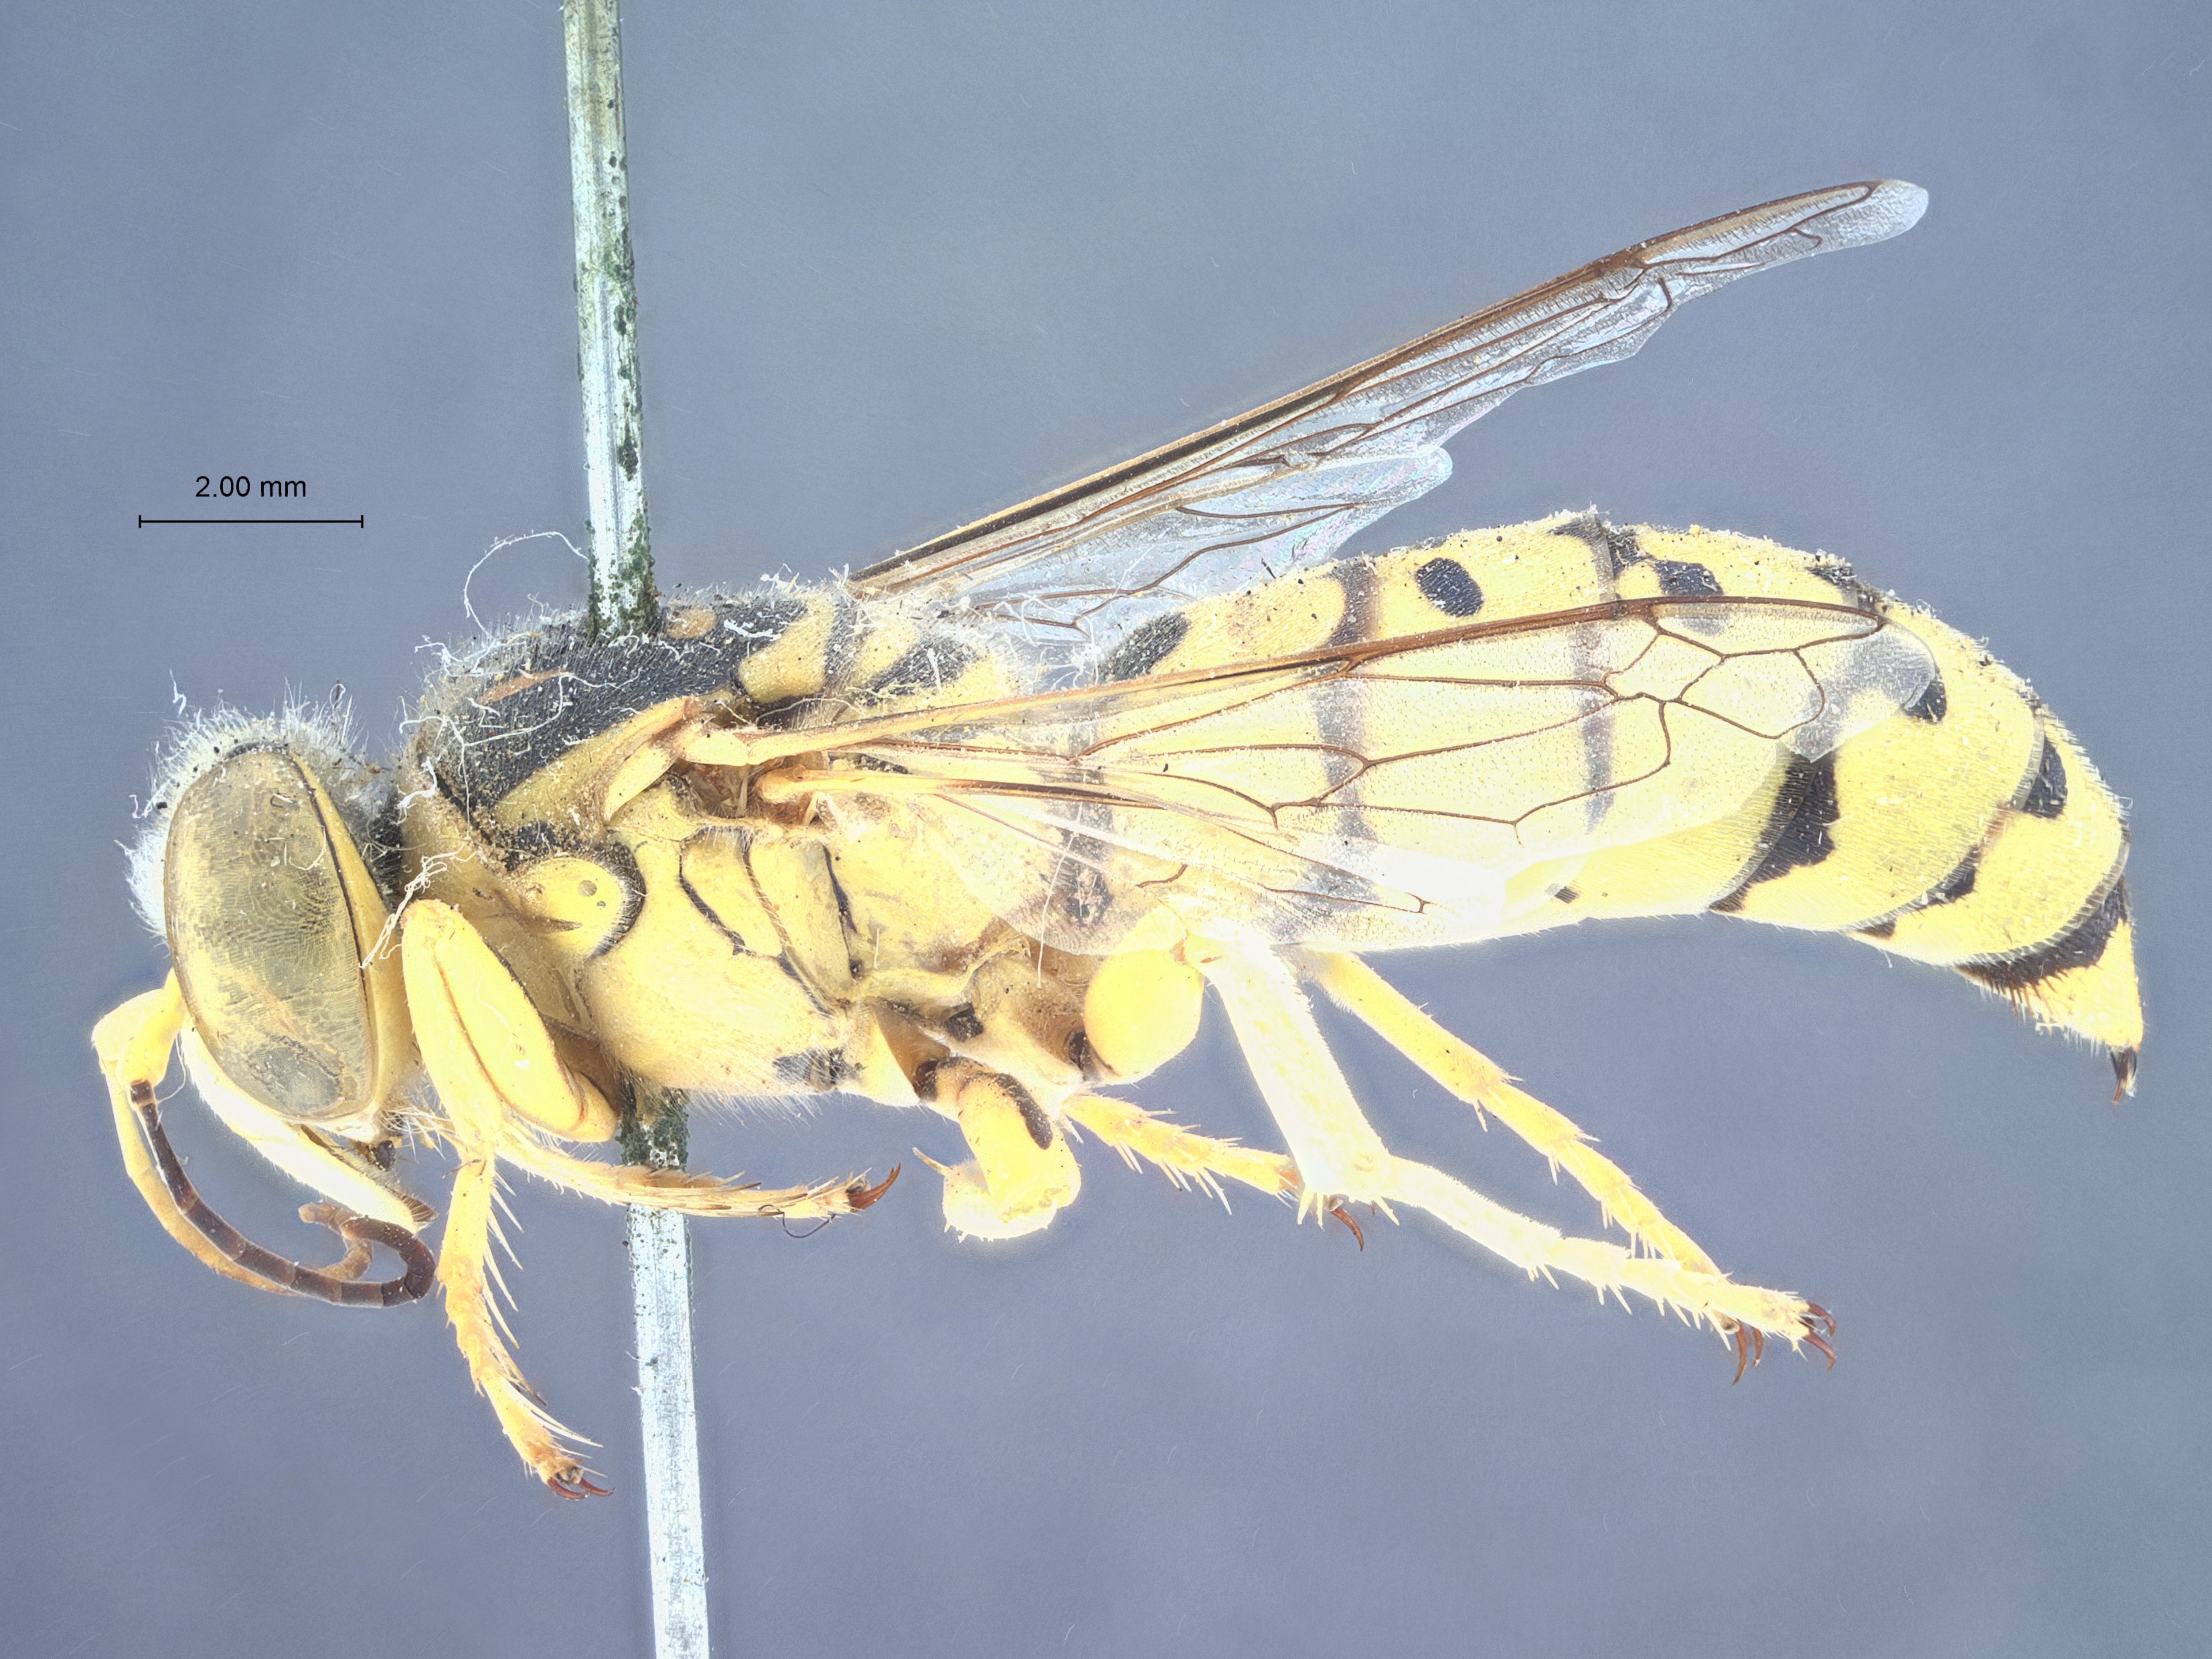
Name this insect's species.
Monedula tenuicornis
